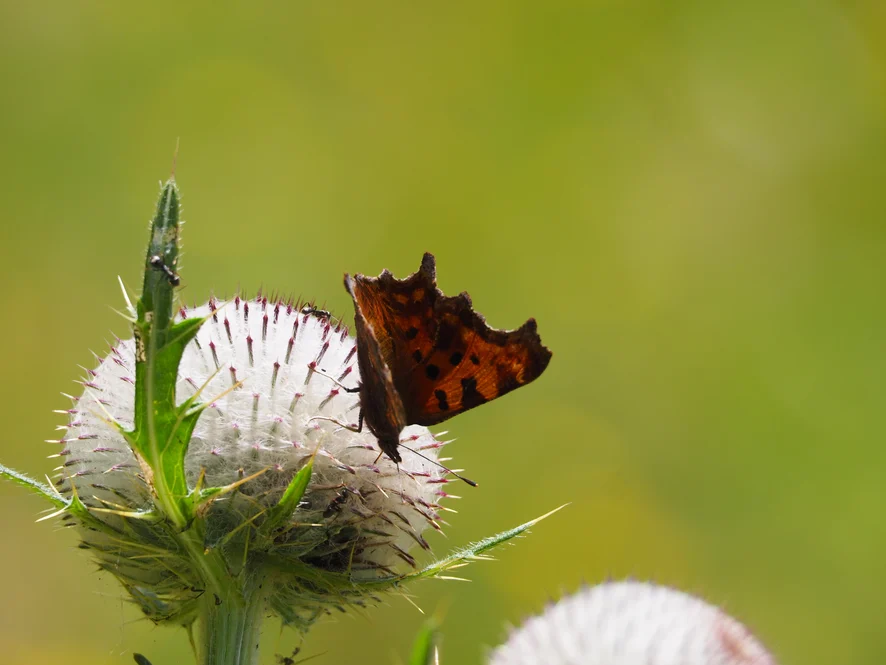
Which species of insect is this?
Polygonia c-album
